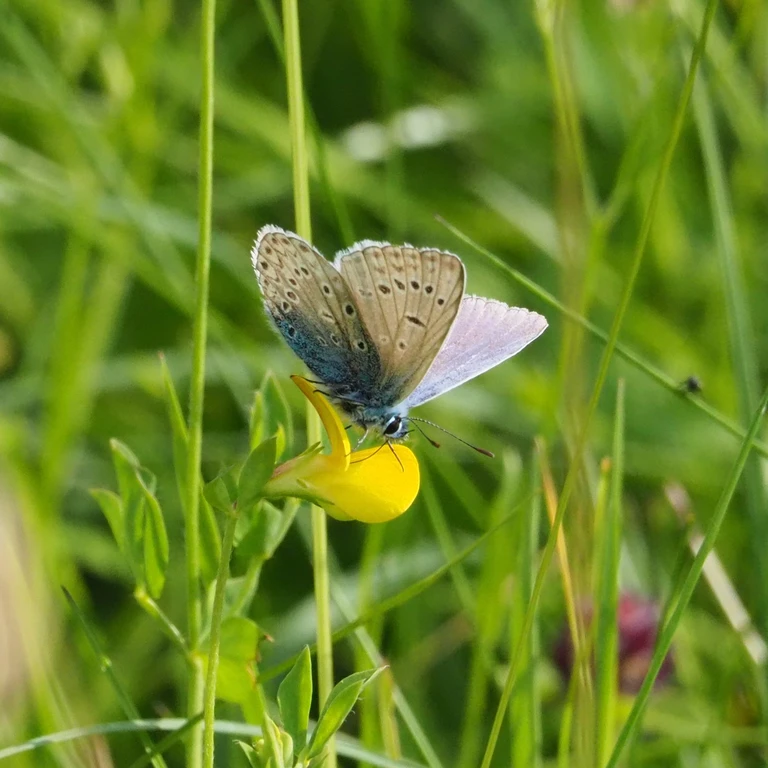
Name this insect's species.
Polyommatus icarus
